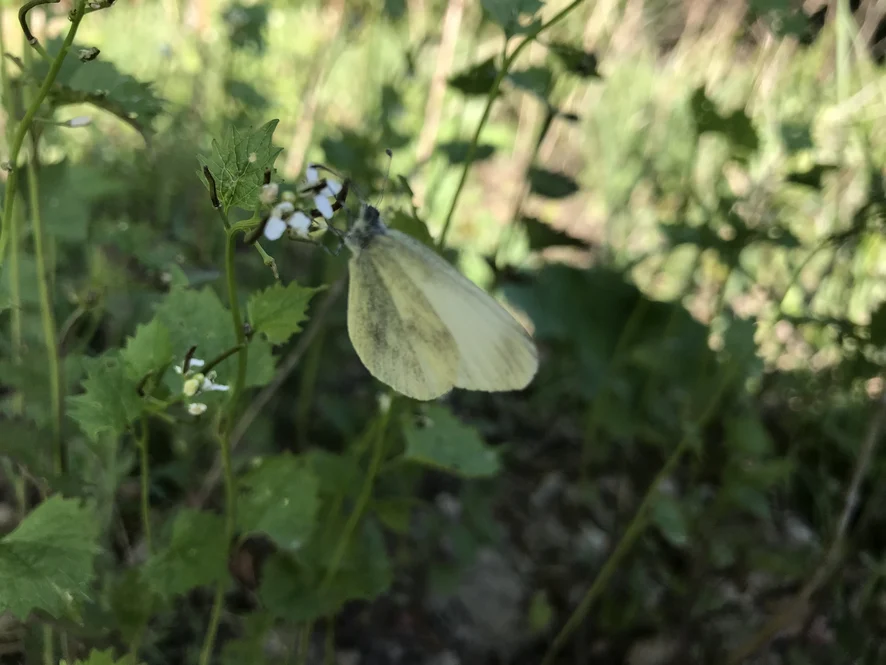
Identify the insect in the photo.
Leptidea sinapis/juvernica
